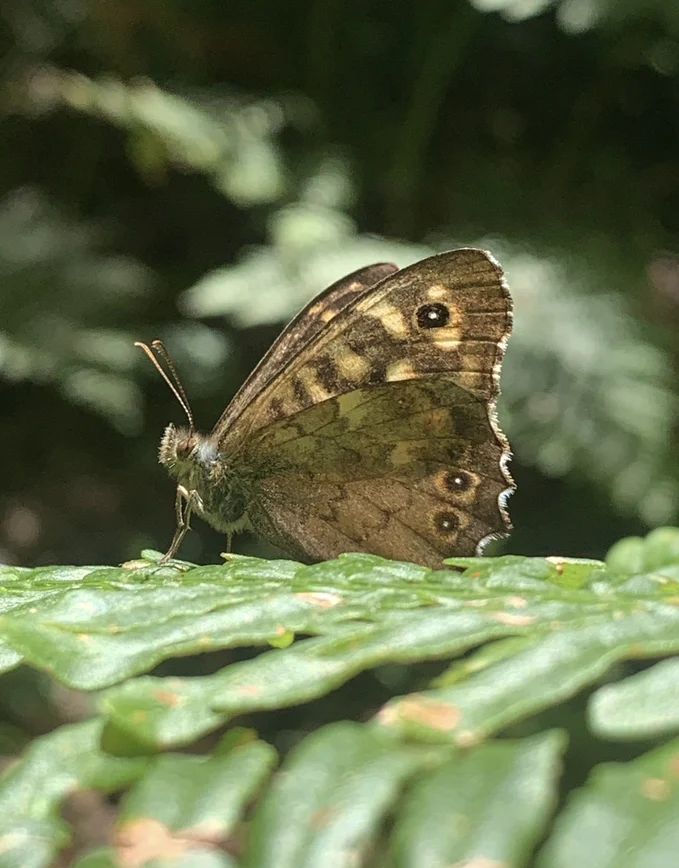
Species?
Pararge aegeria
